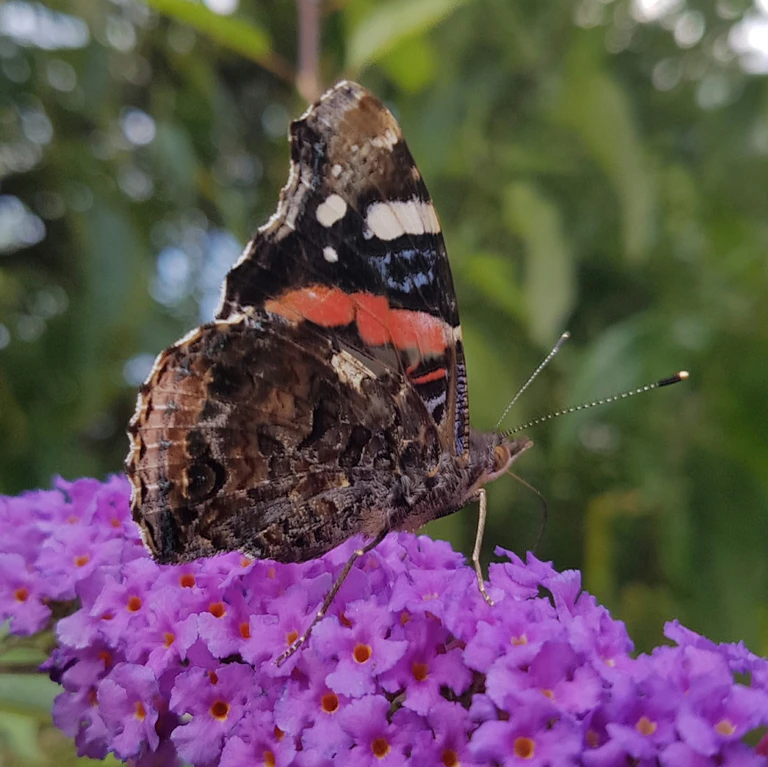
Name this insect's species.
Vanessa atalanta
